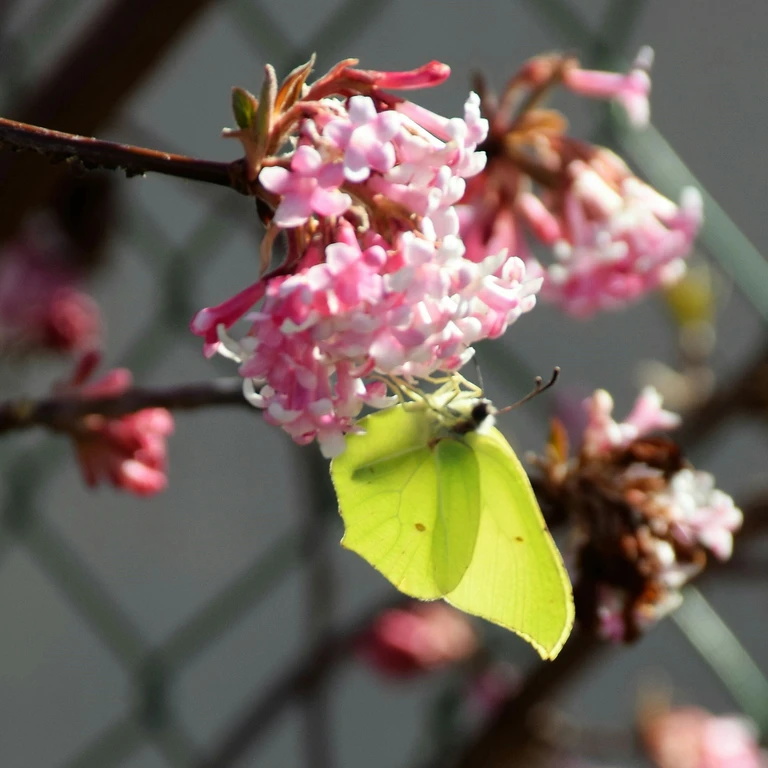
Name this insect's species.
Gonepteryx rhamni
